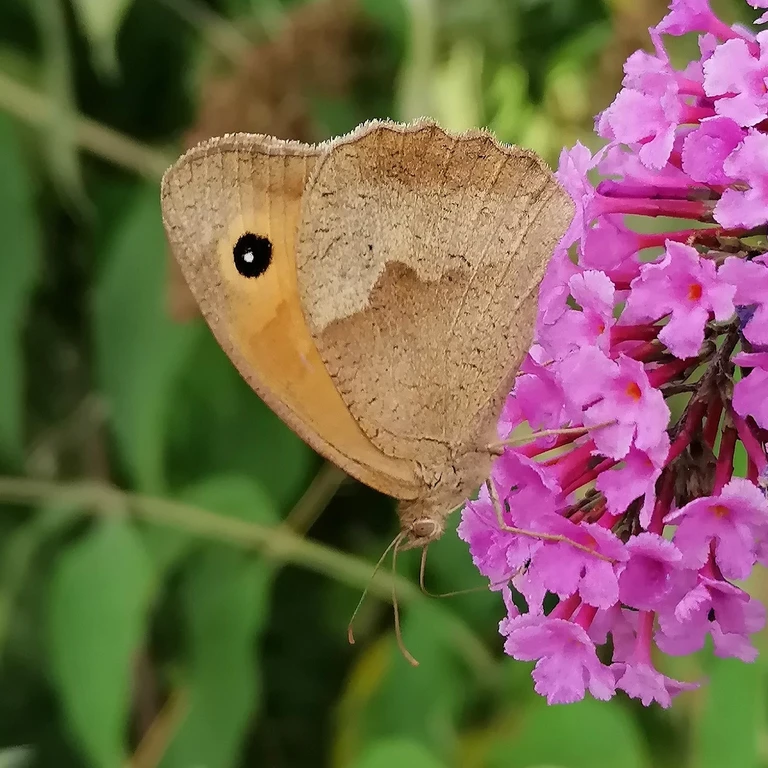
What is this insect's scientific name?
Maniola jurtina
